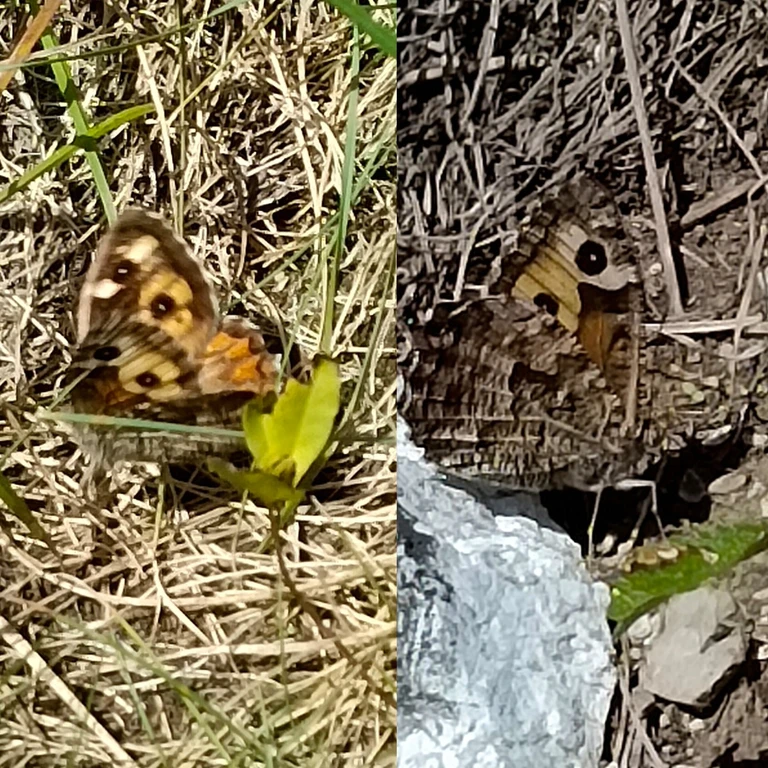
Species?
Hipparchia semele
